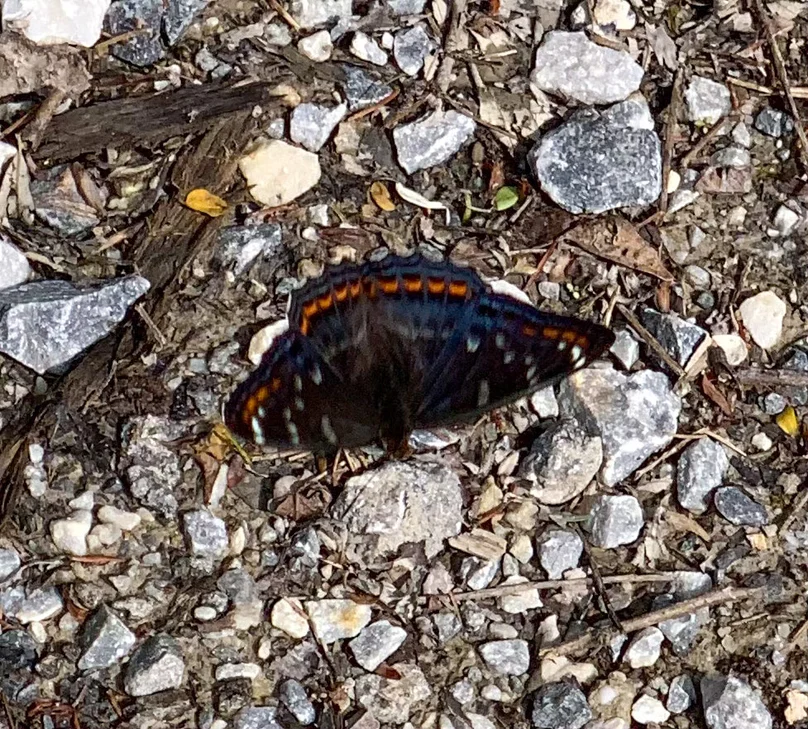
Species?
Limenitis populi
